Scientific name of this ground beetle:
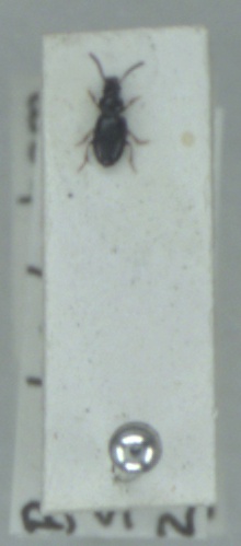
Elaphropus walkerianus
